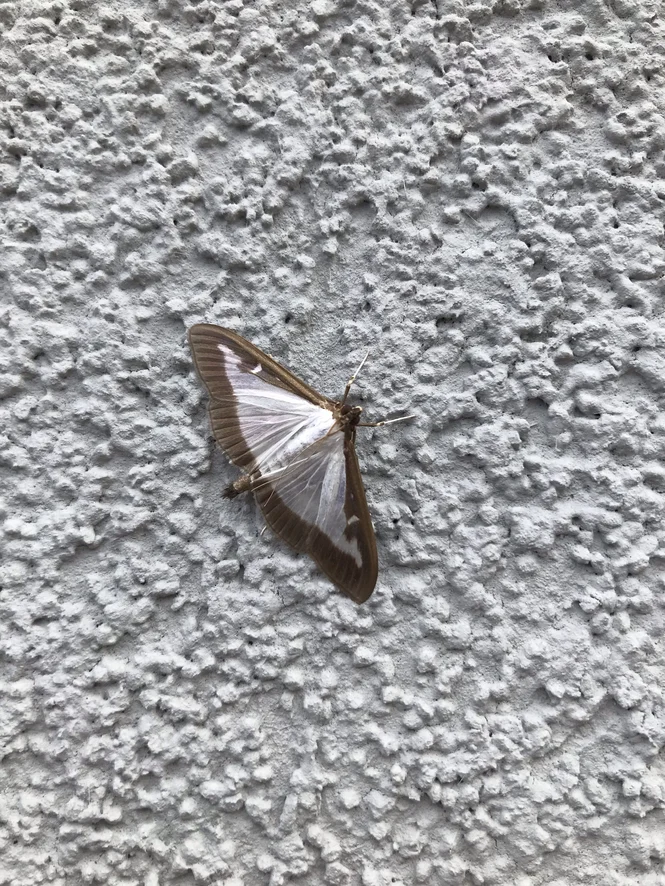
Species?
Cydalima perspectalis
